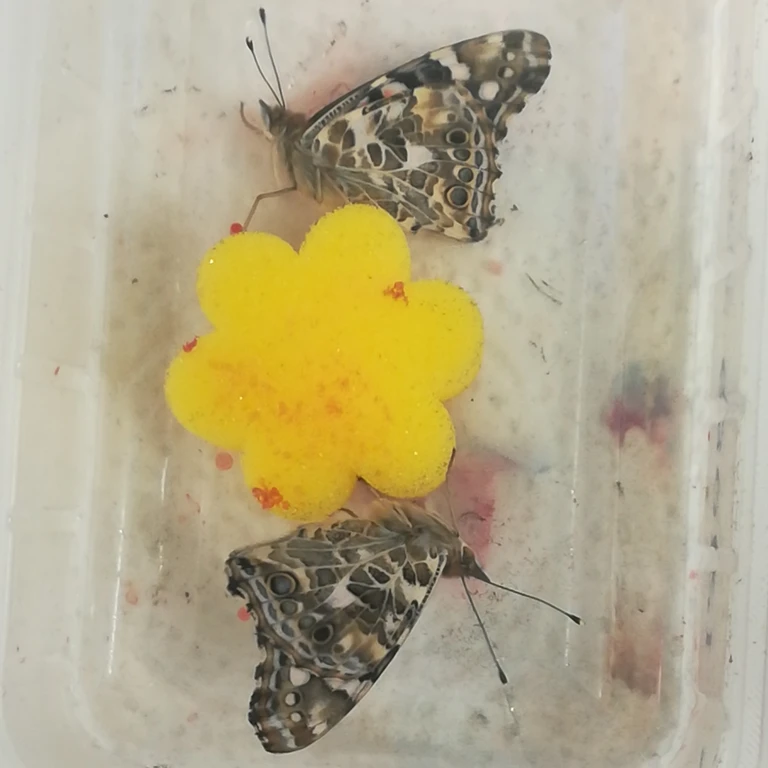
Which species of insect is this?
Vanessa cardui
